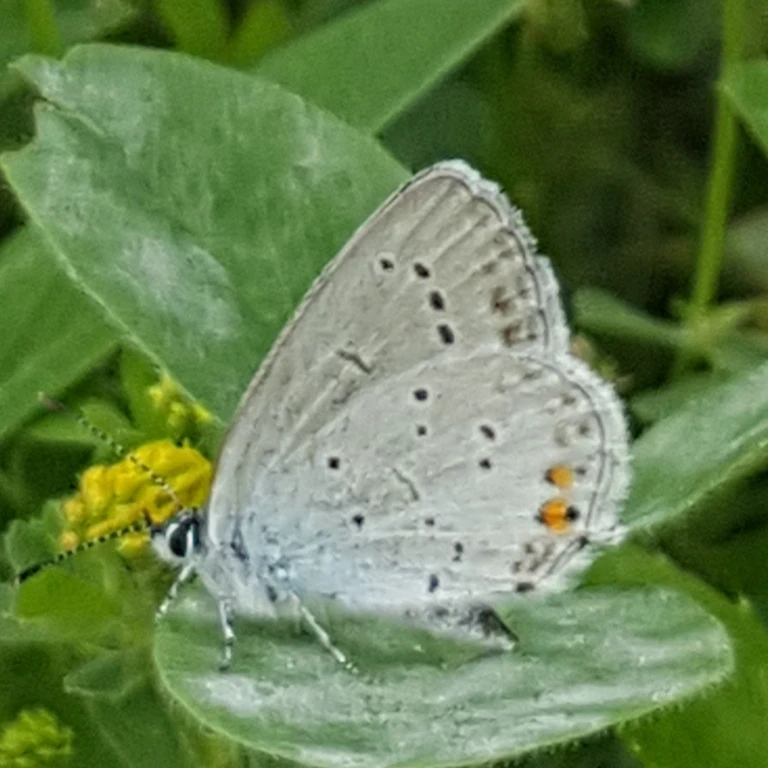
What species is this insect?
Cupido argiades (also Elkalyce argiades)
